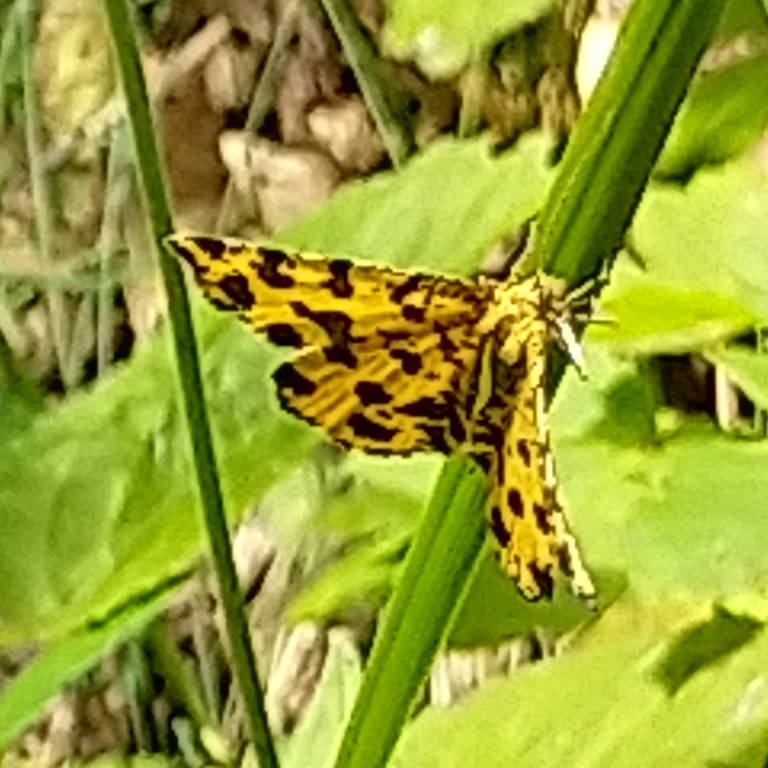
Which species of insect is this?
Pseudopanthera macularia
